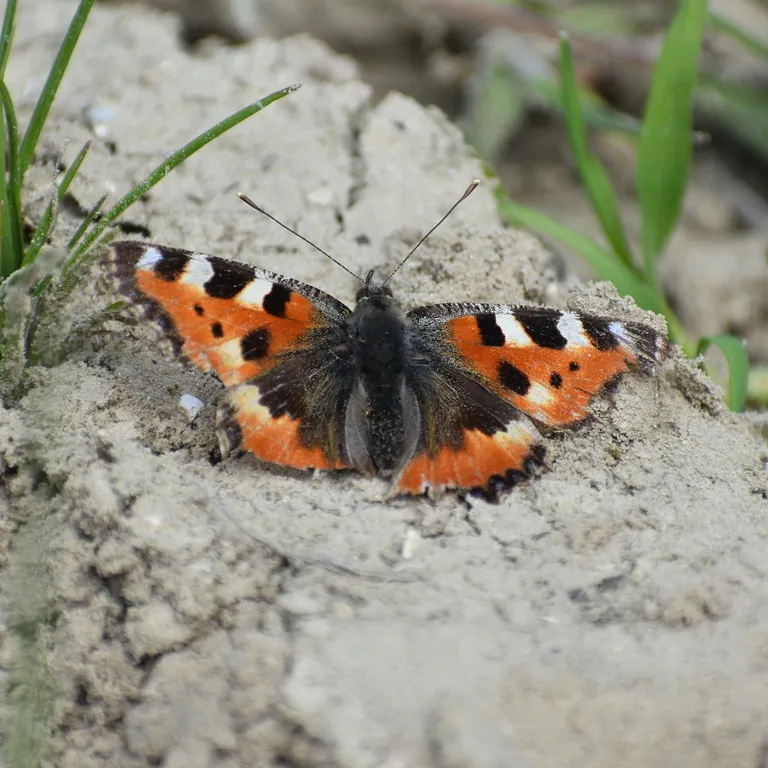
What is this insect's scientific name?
Aglais urticae
